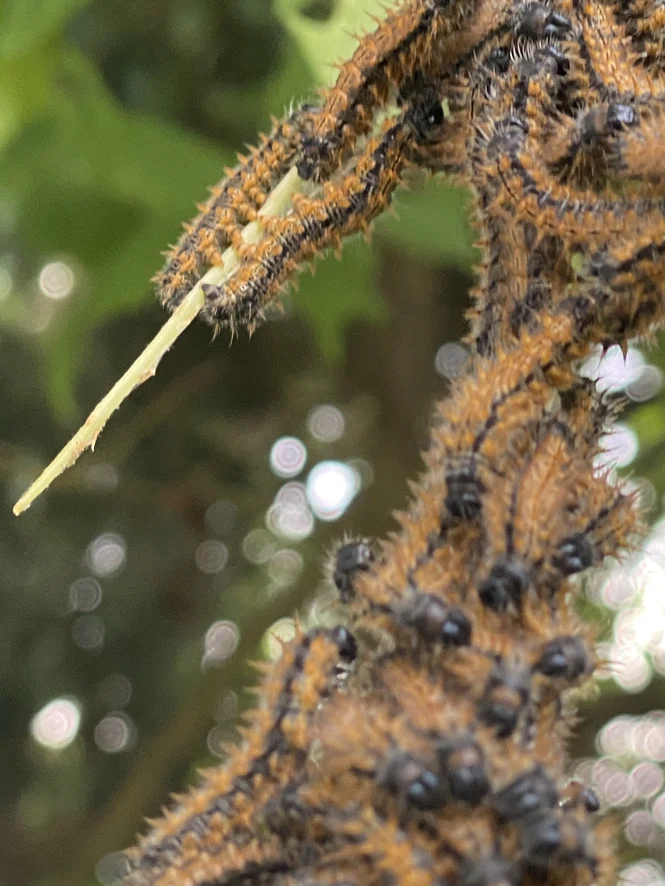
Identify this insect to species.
Nymphalis polychloros
